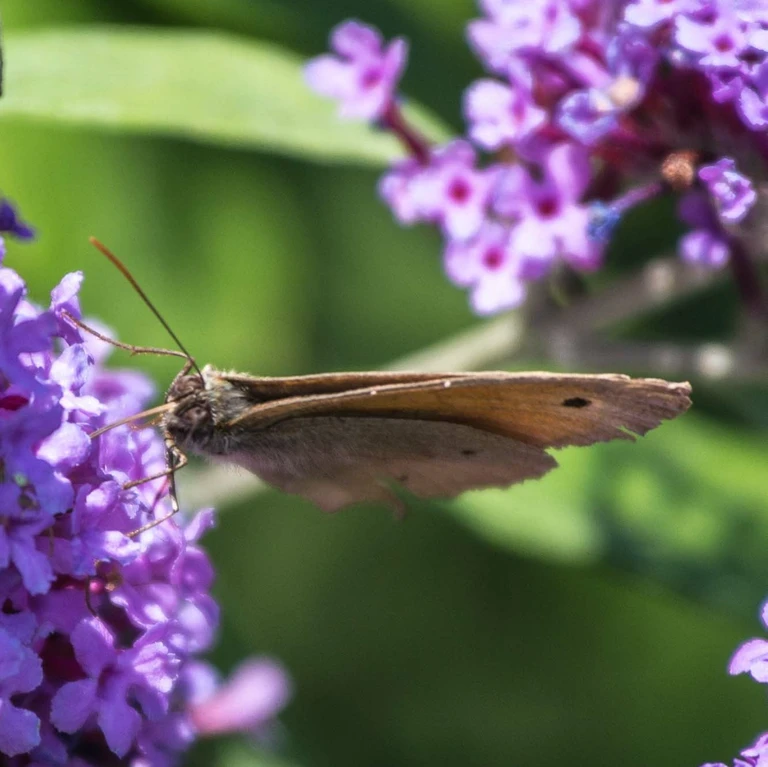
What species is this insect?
Maniola jurtina
